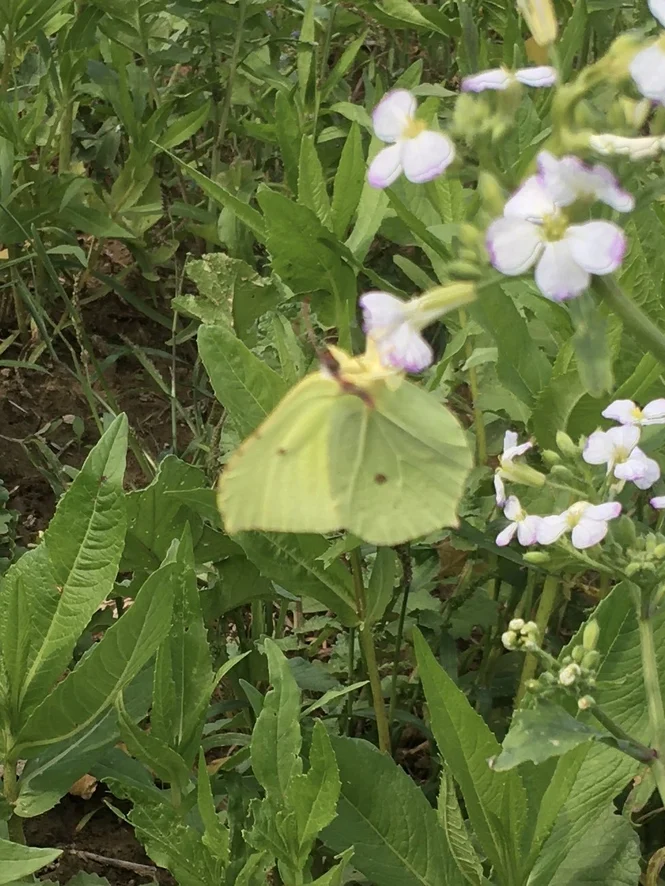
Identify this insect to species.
Gonepteryx rhamni
